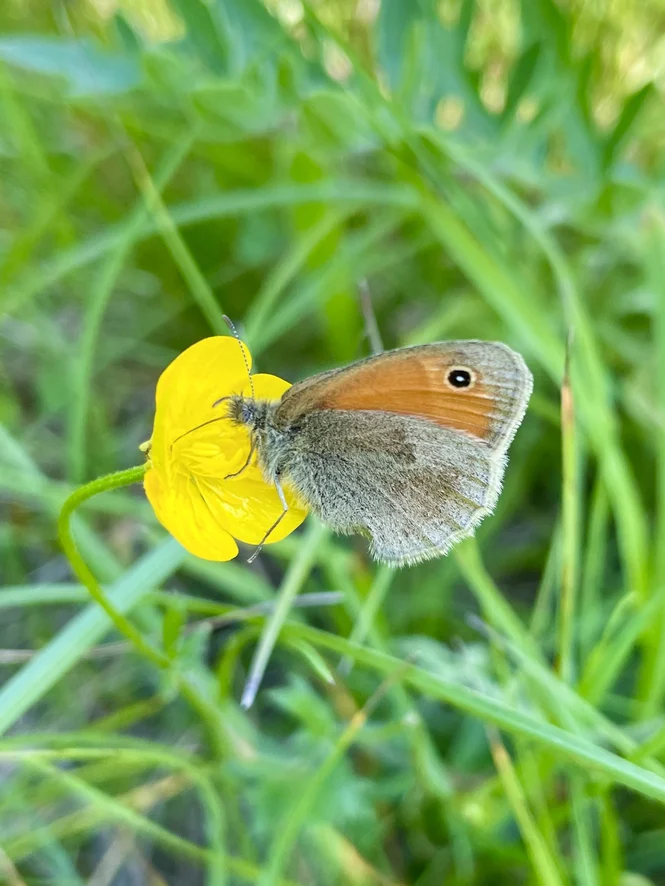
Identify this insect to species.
Coenonympha pamphilus
